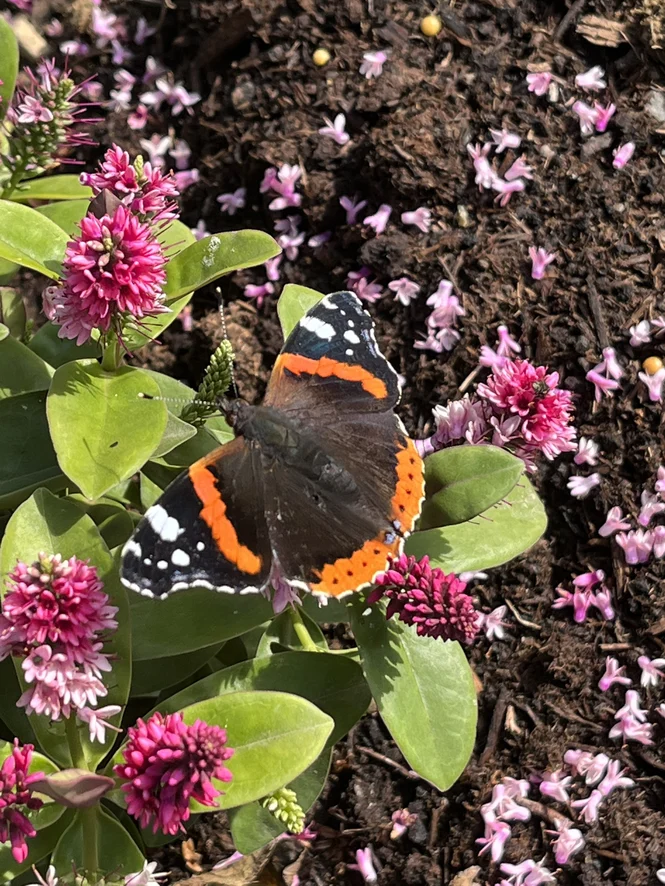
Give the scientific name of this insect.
Vanessa atalanta
